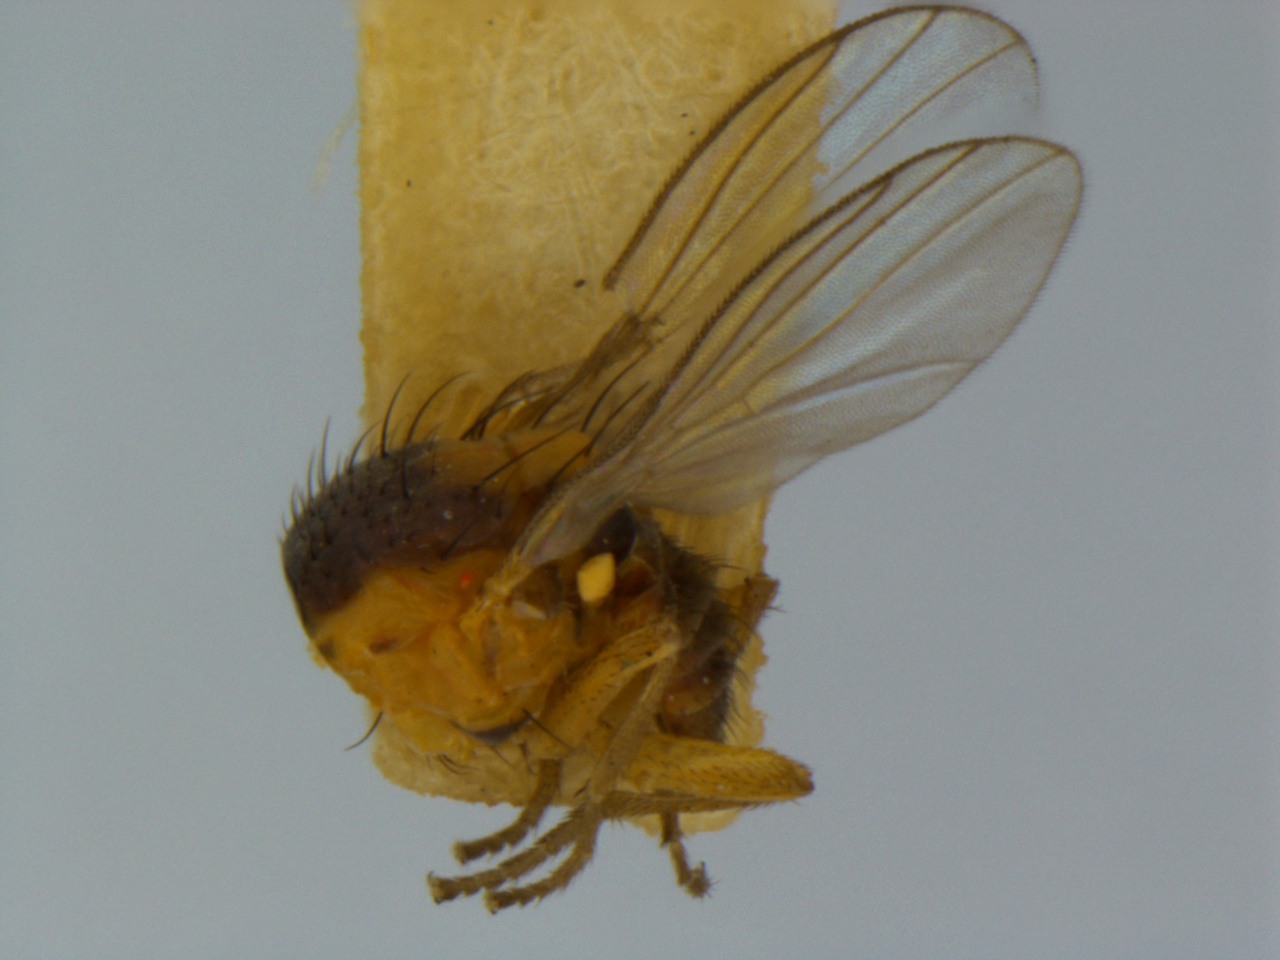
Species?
Agromyza schmidti
